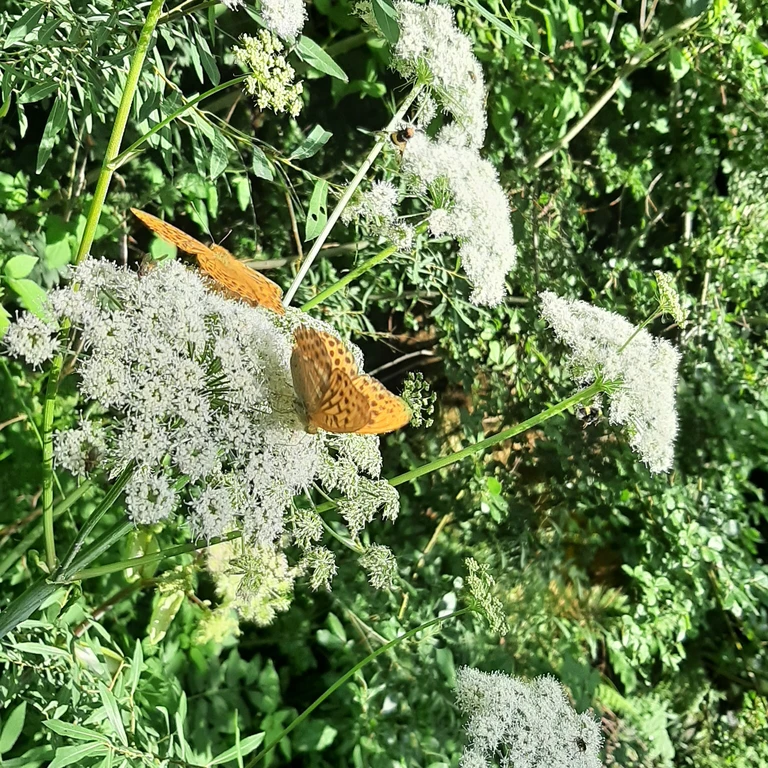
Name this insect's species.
Argynnis paphia
